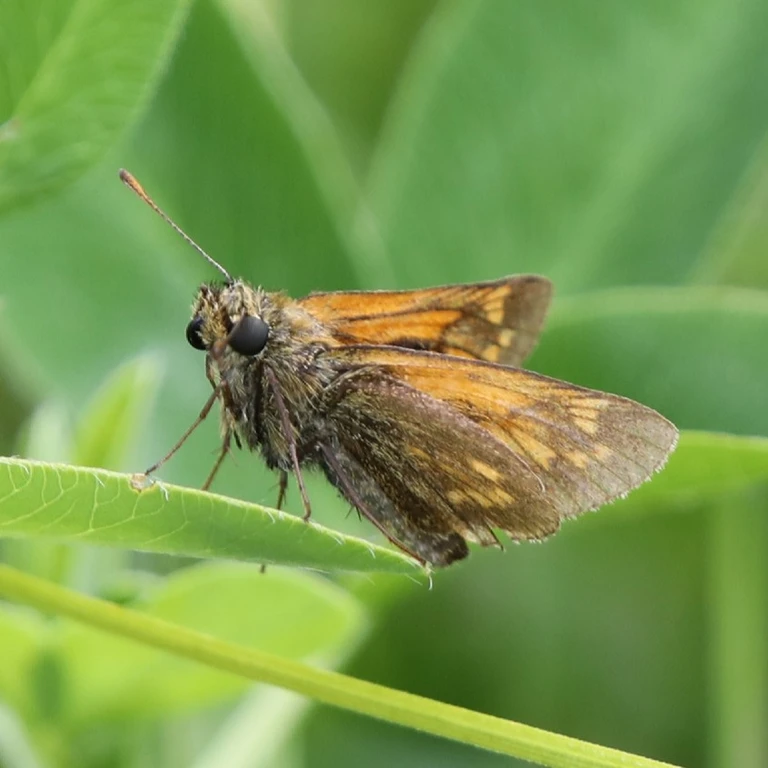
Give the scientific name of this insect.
Ochlodes sylvanus (also Ochlodes venata)
